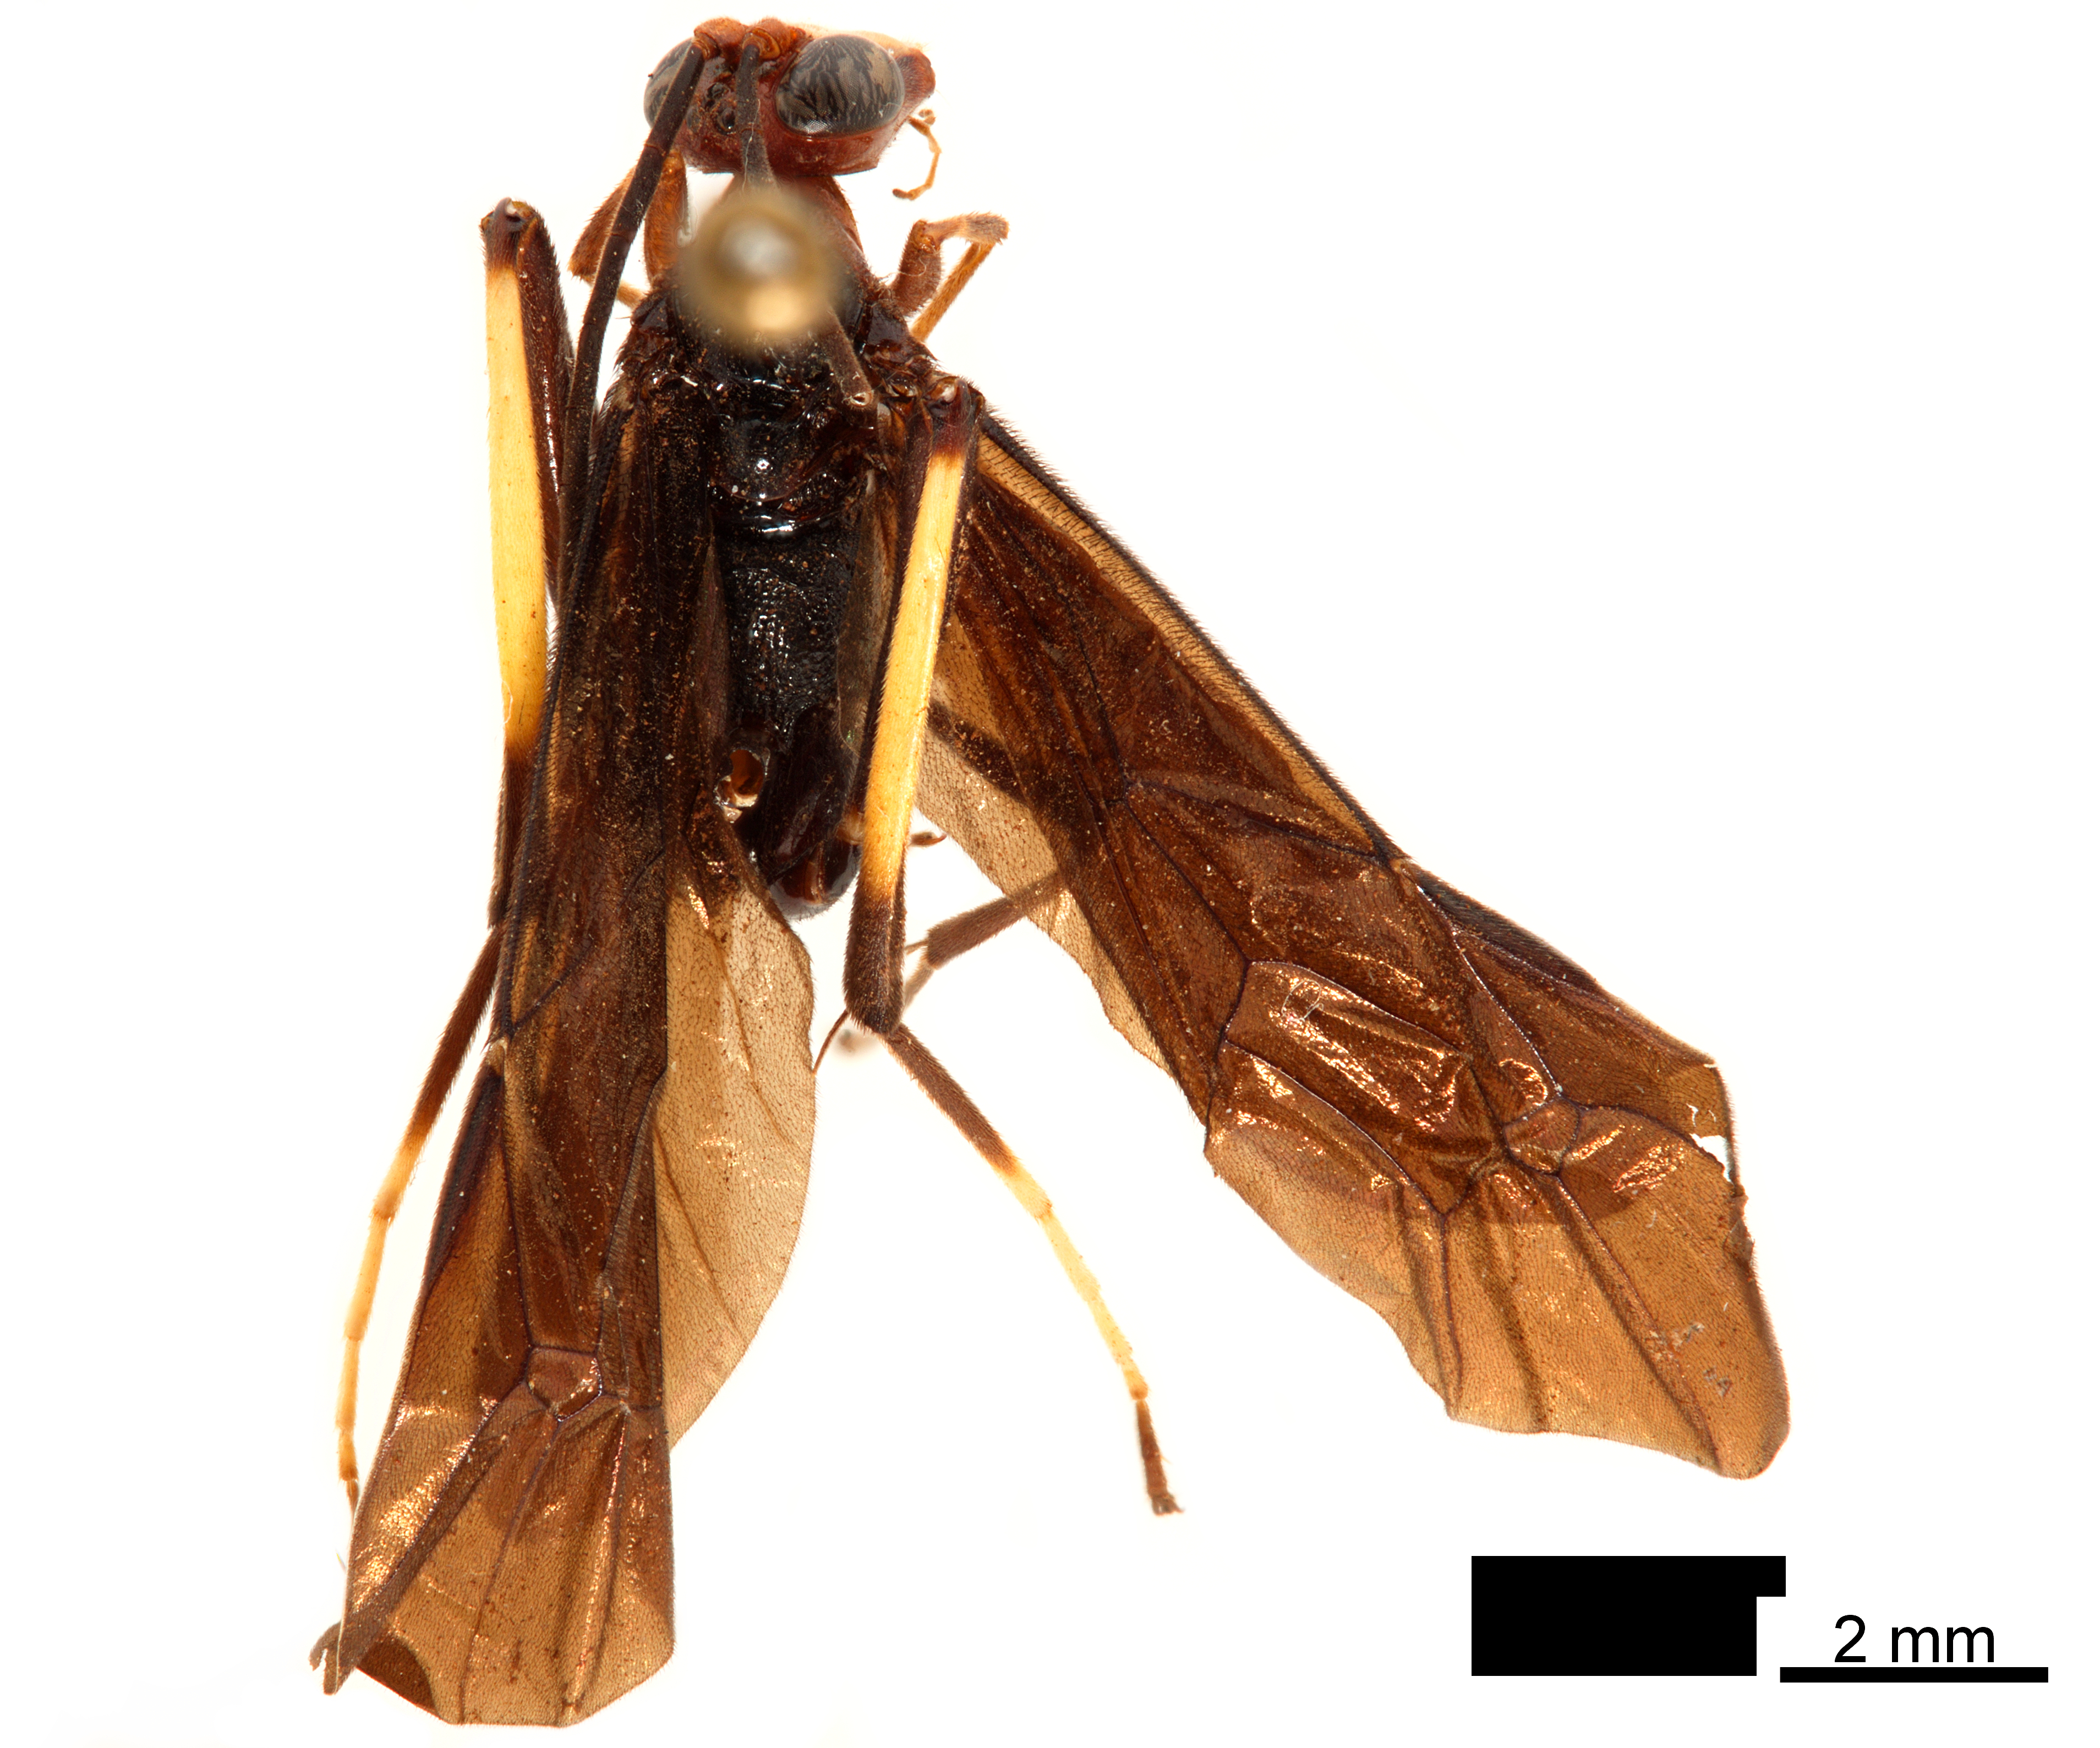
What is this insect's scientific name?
Osprynchotus gigas
